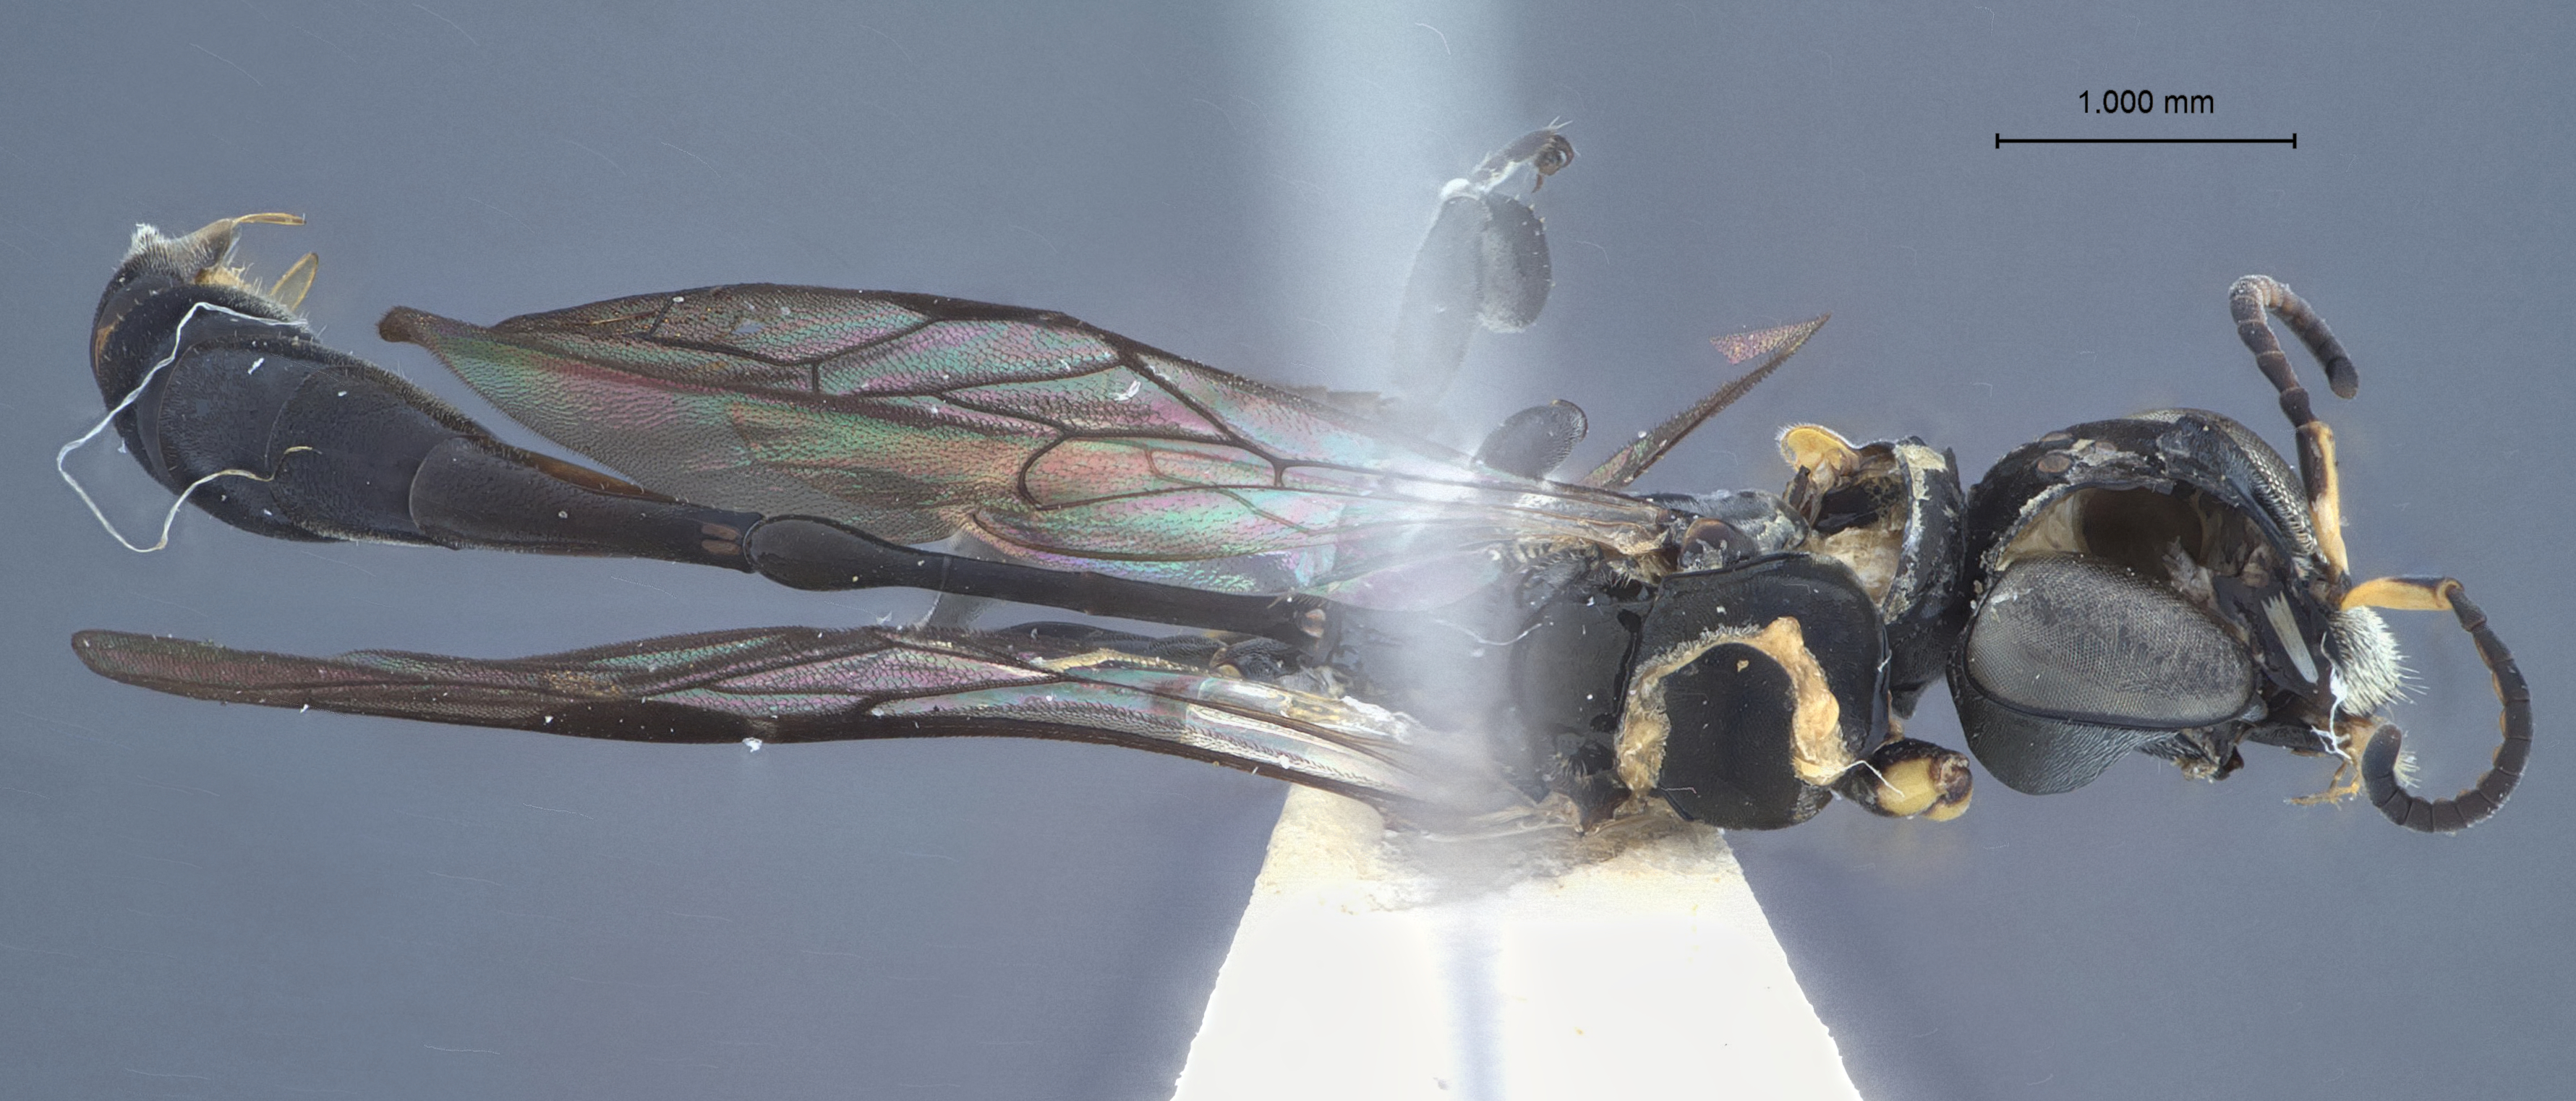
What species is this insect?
Rhopalum taipingshanum
